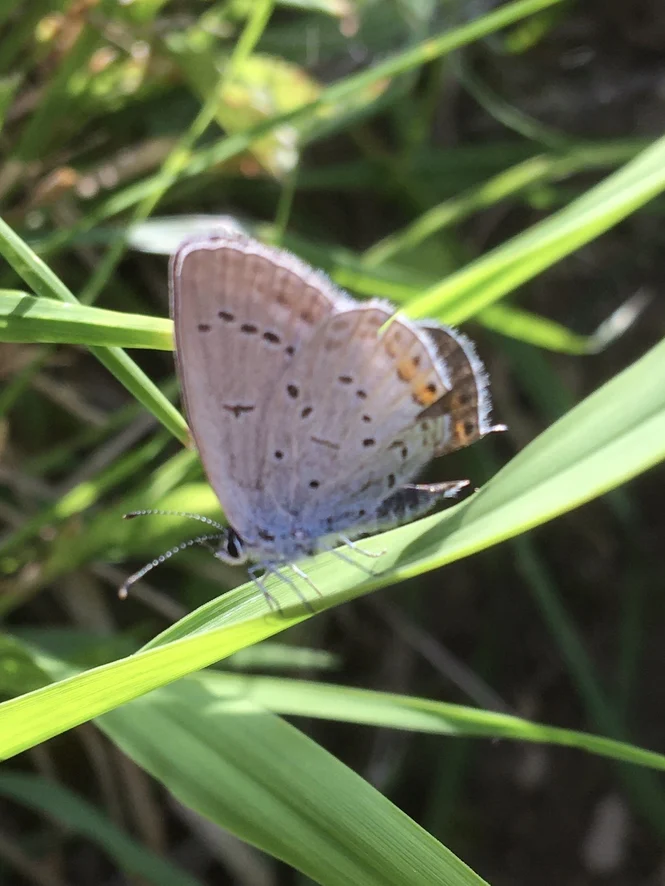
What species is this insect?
Cupido argiades (also Elkalyce argiades)
